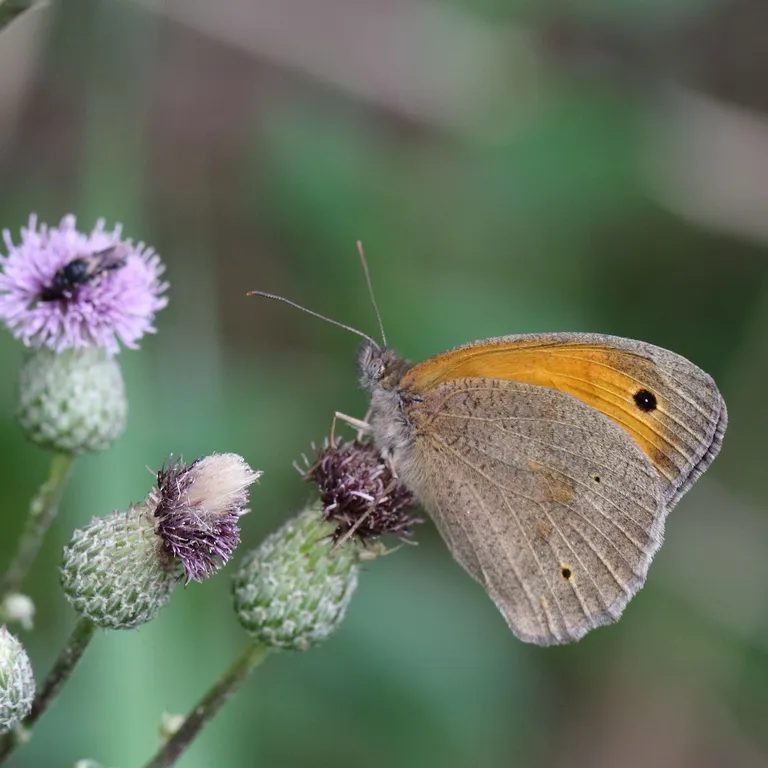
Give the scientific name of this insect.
Maniola jurtina
